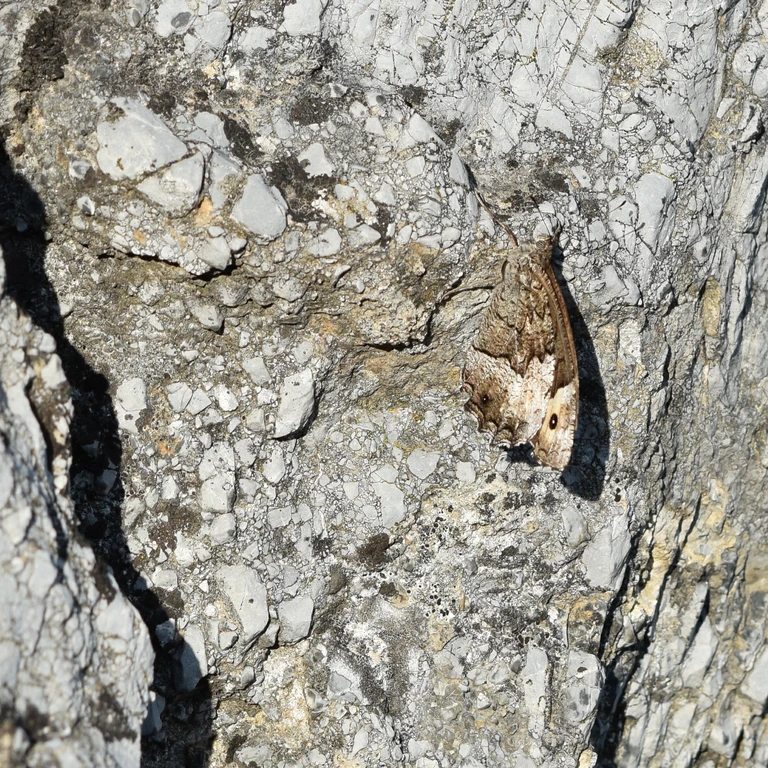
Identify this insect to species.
Hipparchia fagi
